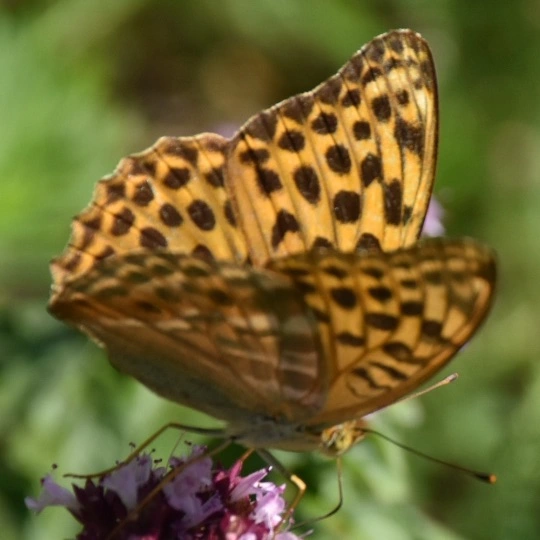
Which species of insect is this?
Argynnis paphia
